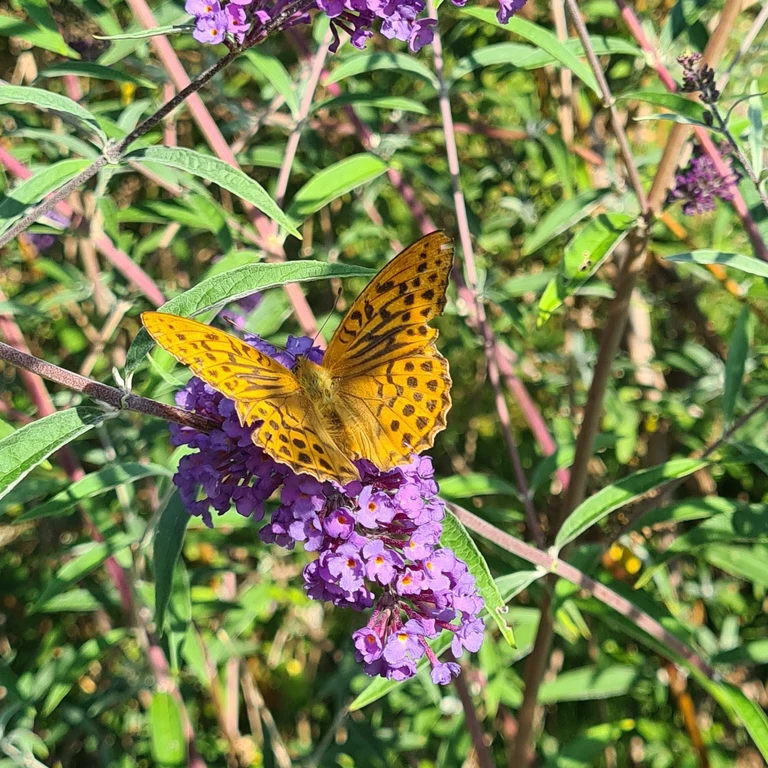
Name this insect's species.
Argynnis paphia
